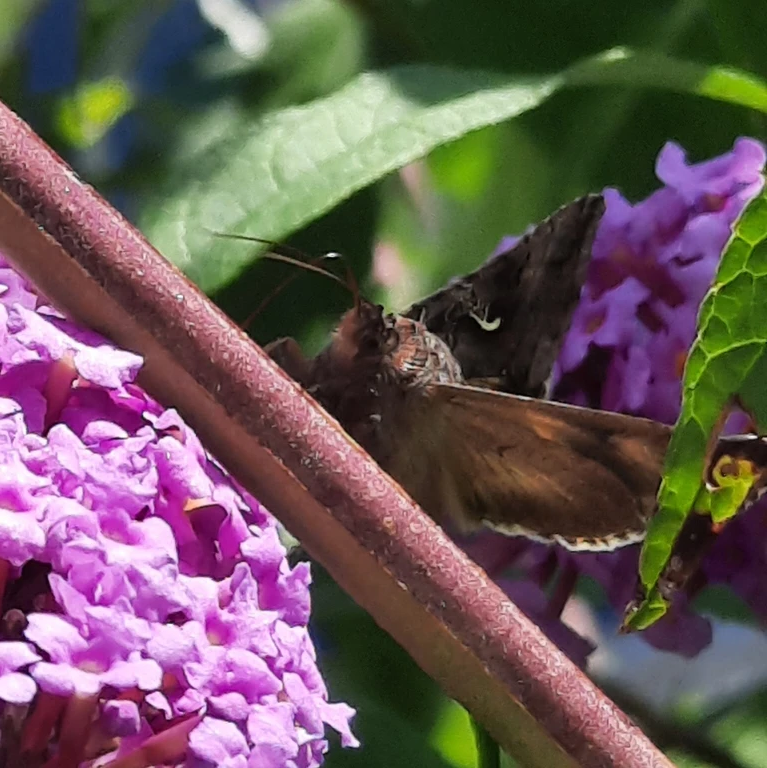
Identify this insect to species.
Autographa gamma
